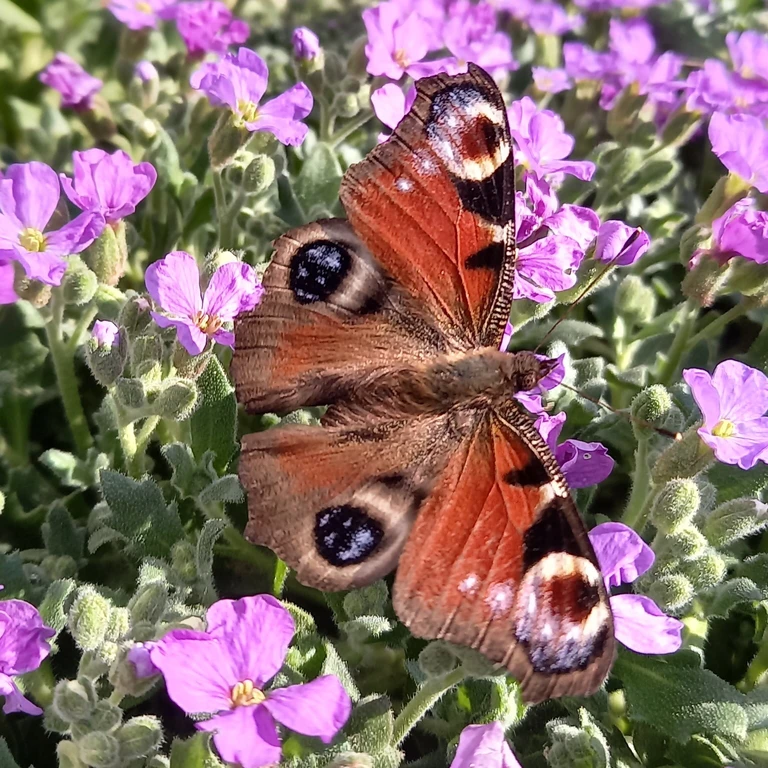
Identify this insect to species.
Aglais io
